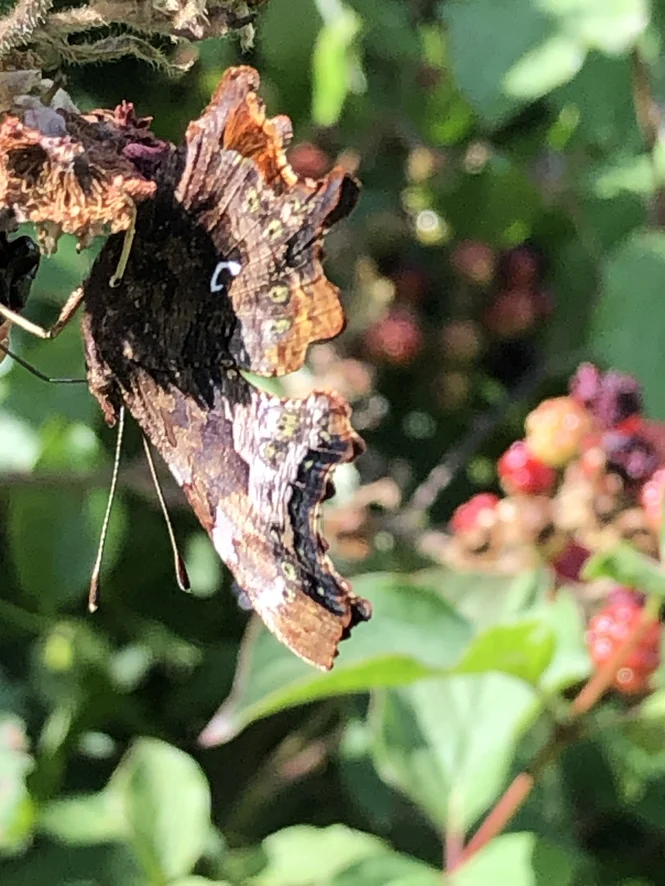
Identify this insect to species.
Polygonia c-album
